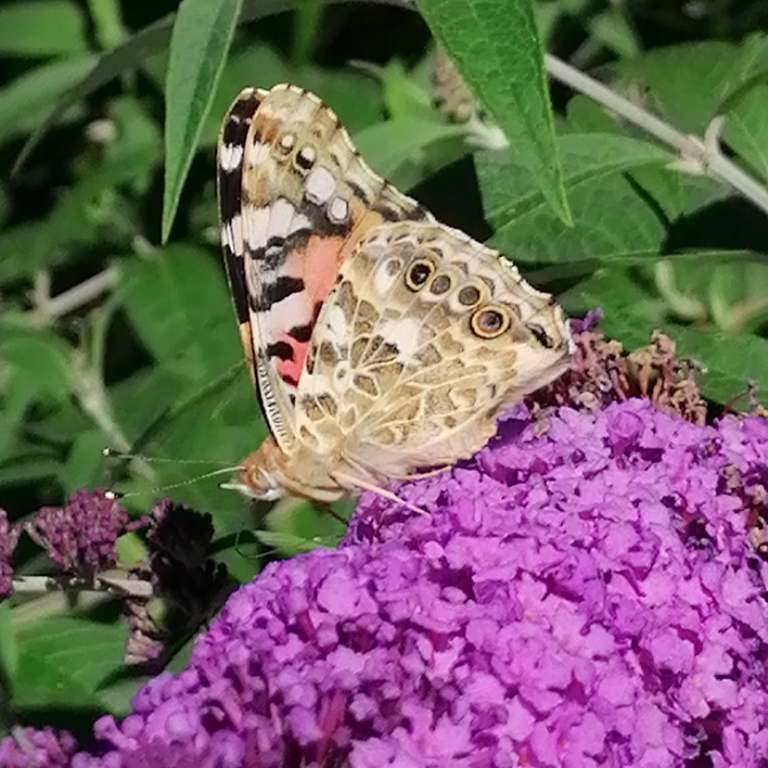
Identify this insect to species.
Vanessa cardui
